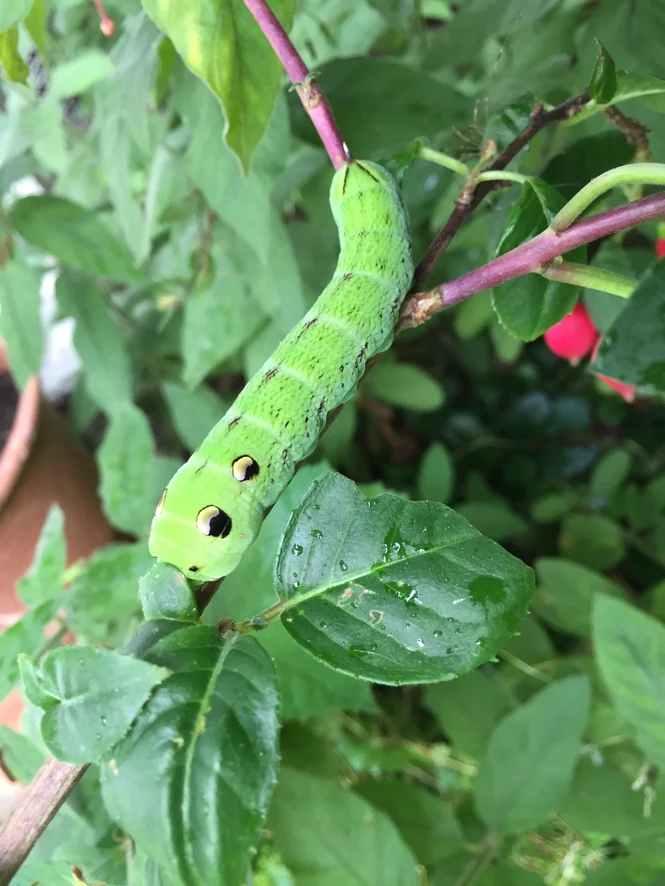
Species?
Deilephila elpenor
